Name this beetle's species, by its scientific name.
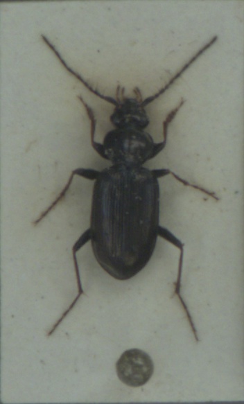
Loricera pilicornis
